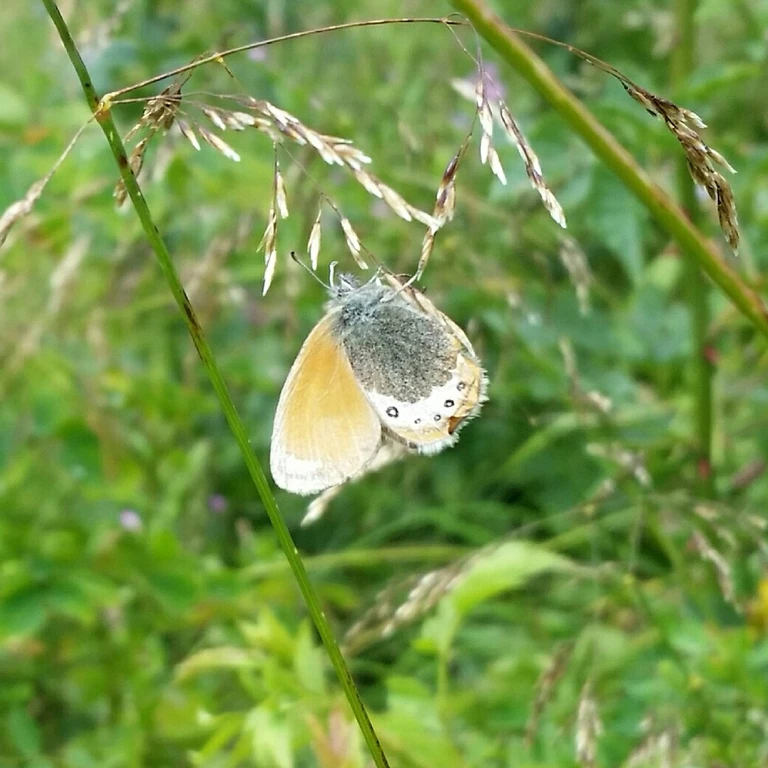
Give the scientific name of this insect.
Coenonympha gardetta
